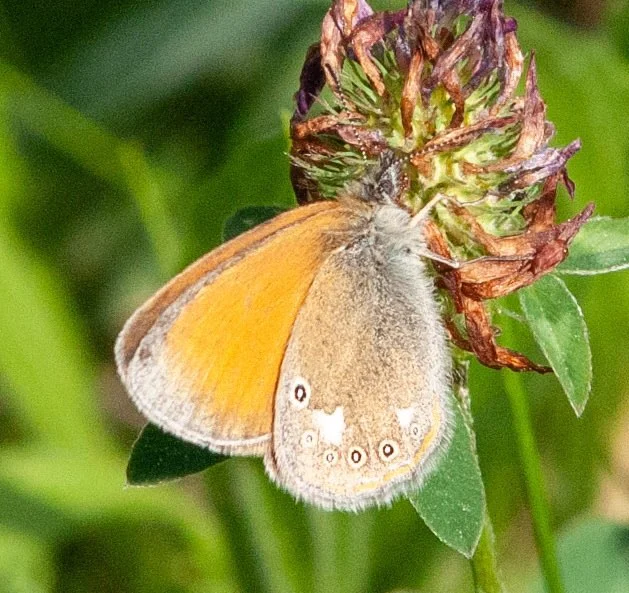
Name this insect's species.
Coenonympha glycerion (also Coenonympha iphis)
